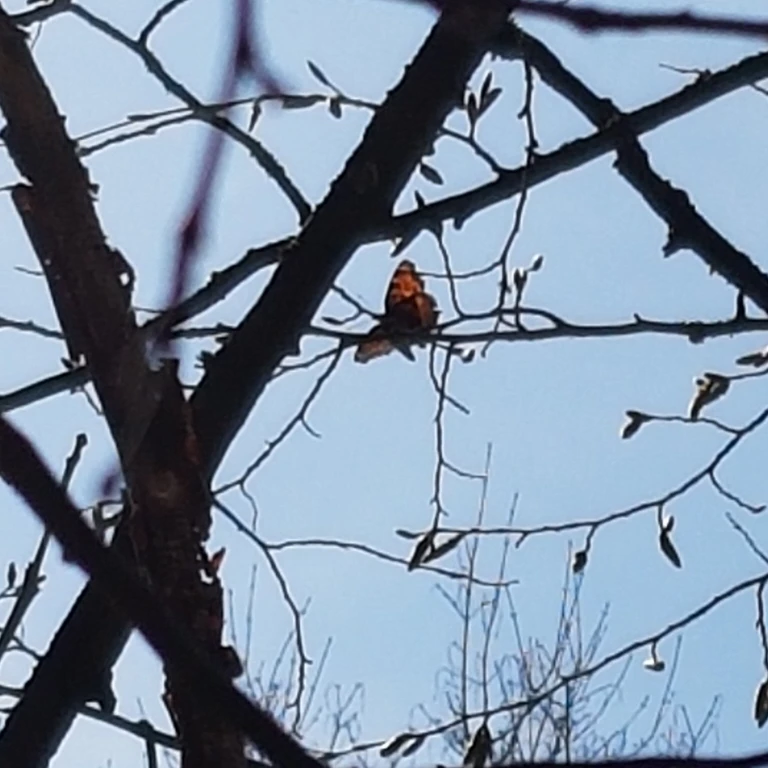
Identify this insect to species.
Nymphalis polychloros
